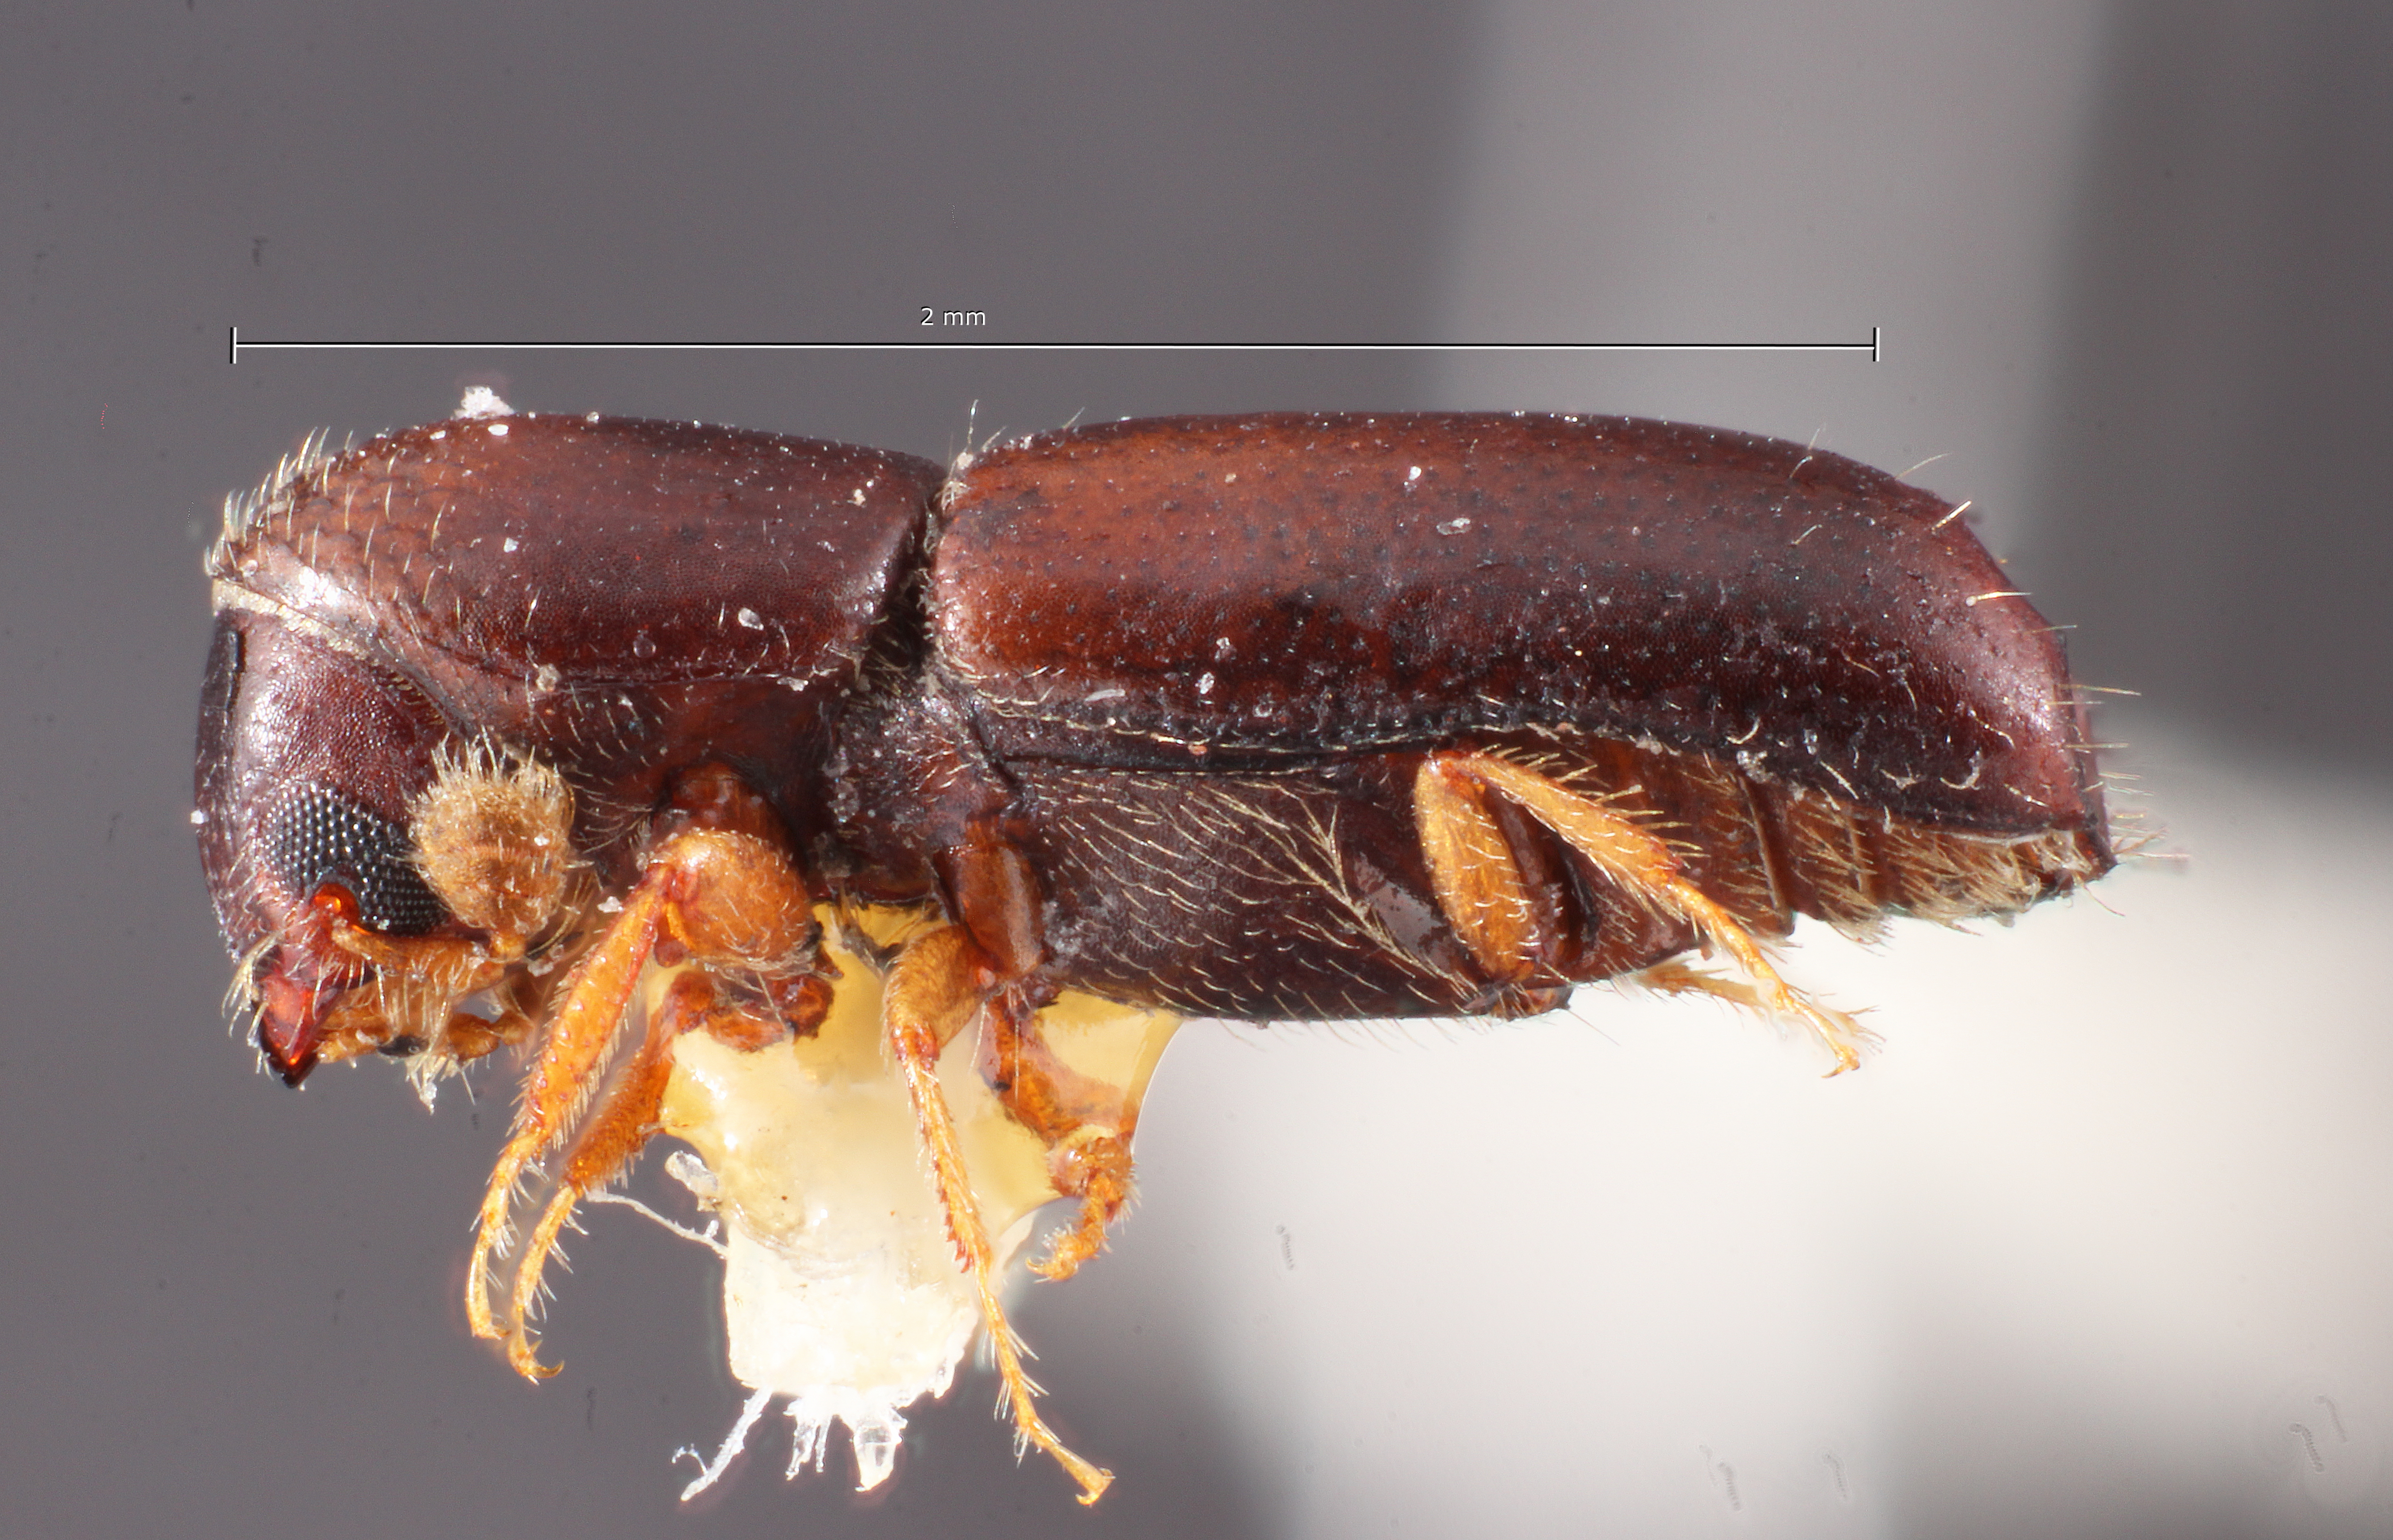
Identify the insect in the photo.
Monarthrum carinatum
